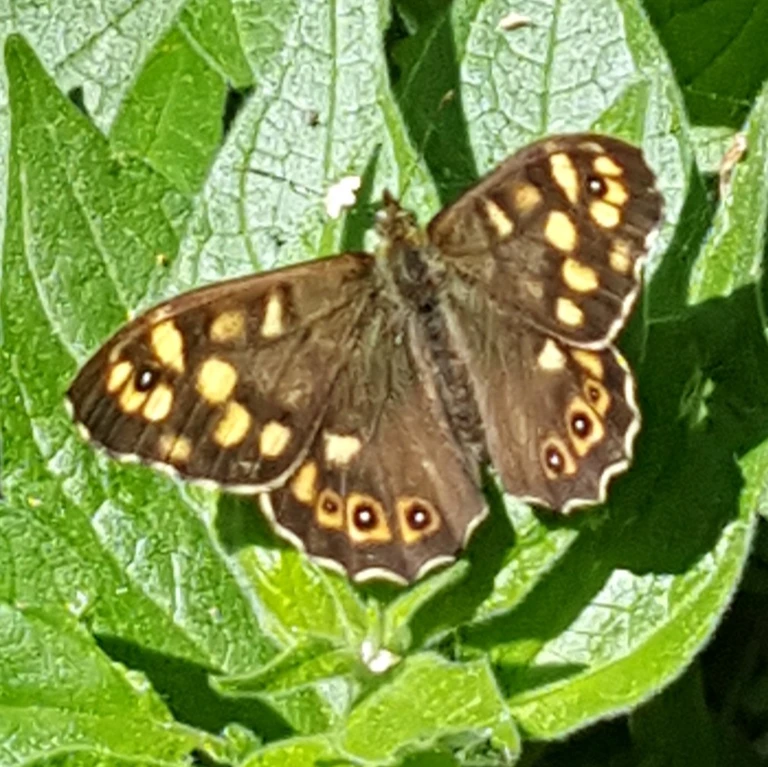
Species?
Pararge aegeria
